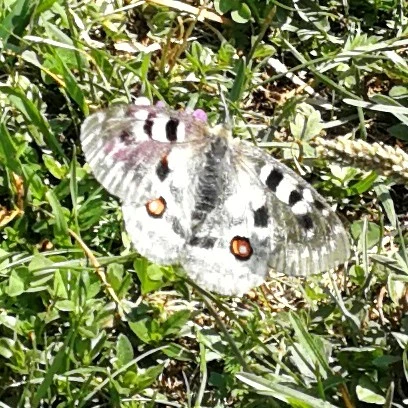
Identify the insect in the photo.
Parnassius apollo
